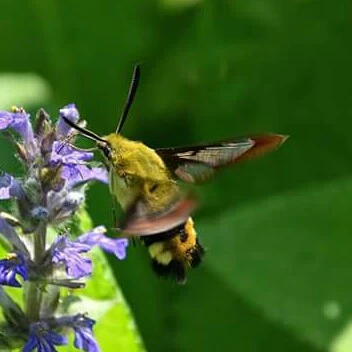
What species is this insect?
Hemaris fuciformis
